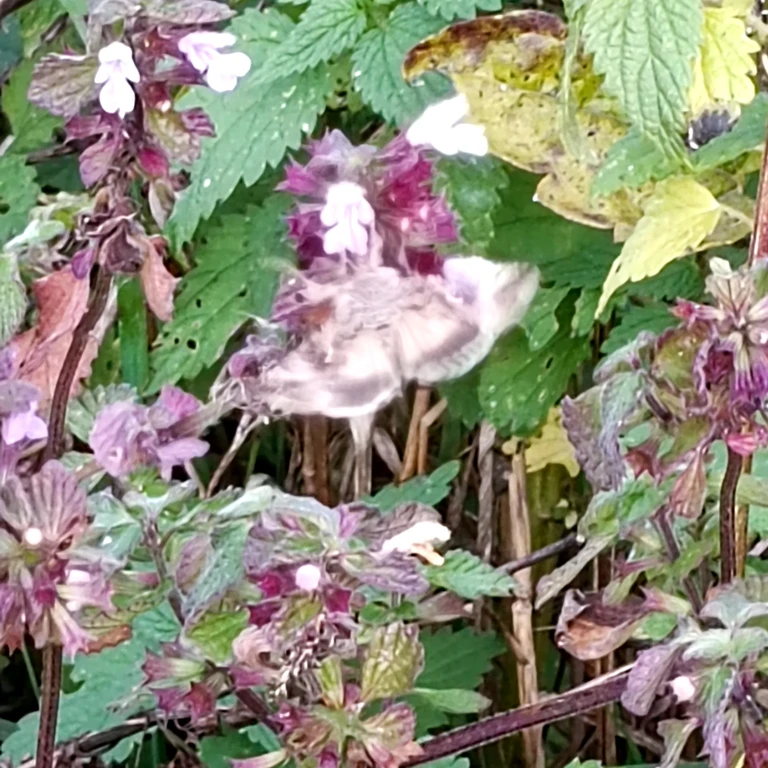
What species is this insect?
Autographa gamma
